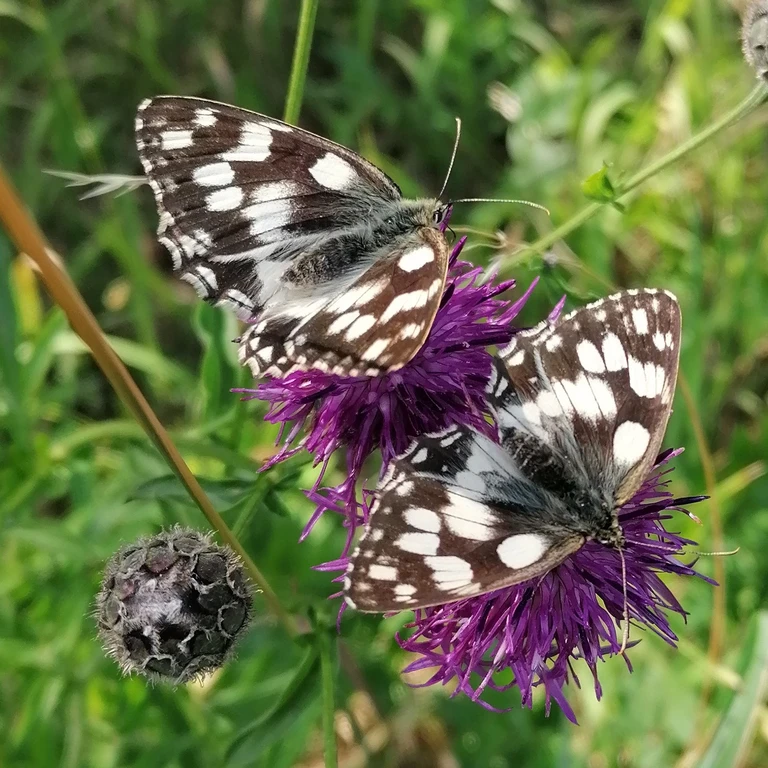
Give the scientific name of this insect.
Melanargia galathea
